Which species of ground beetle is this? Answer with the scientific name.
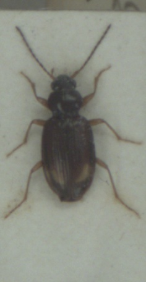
Bembidion lunatum
